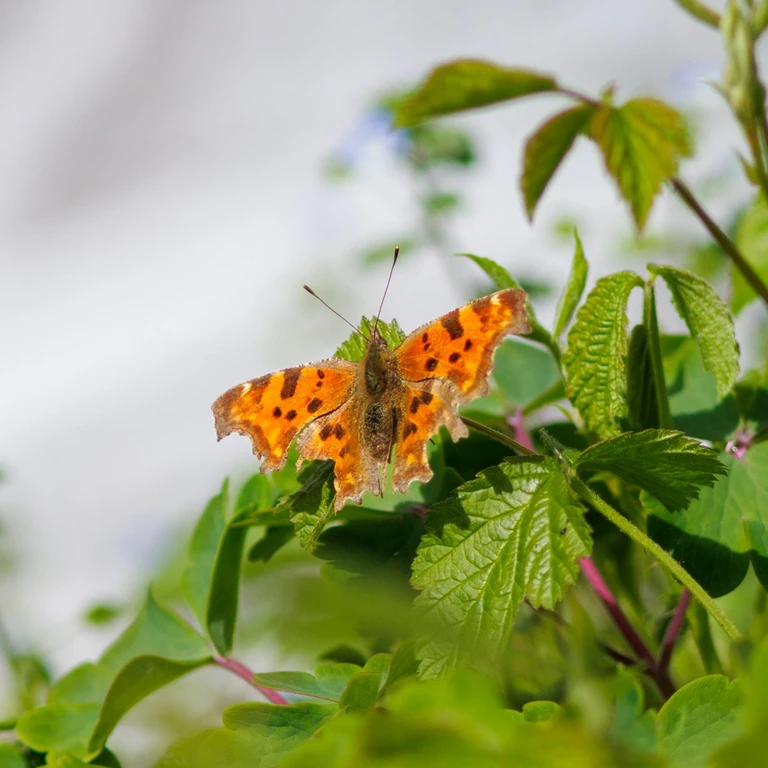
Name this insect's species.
Polygonia c-album
